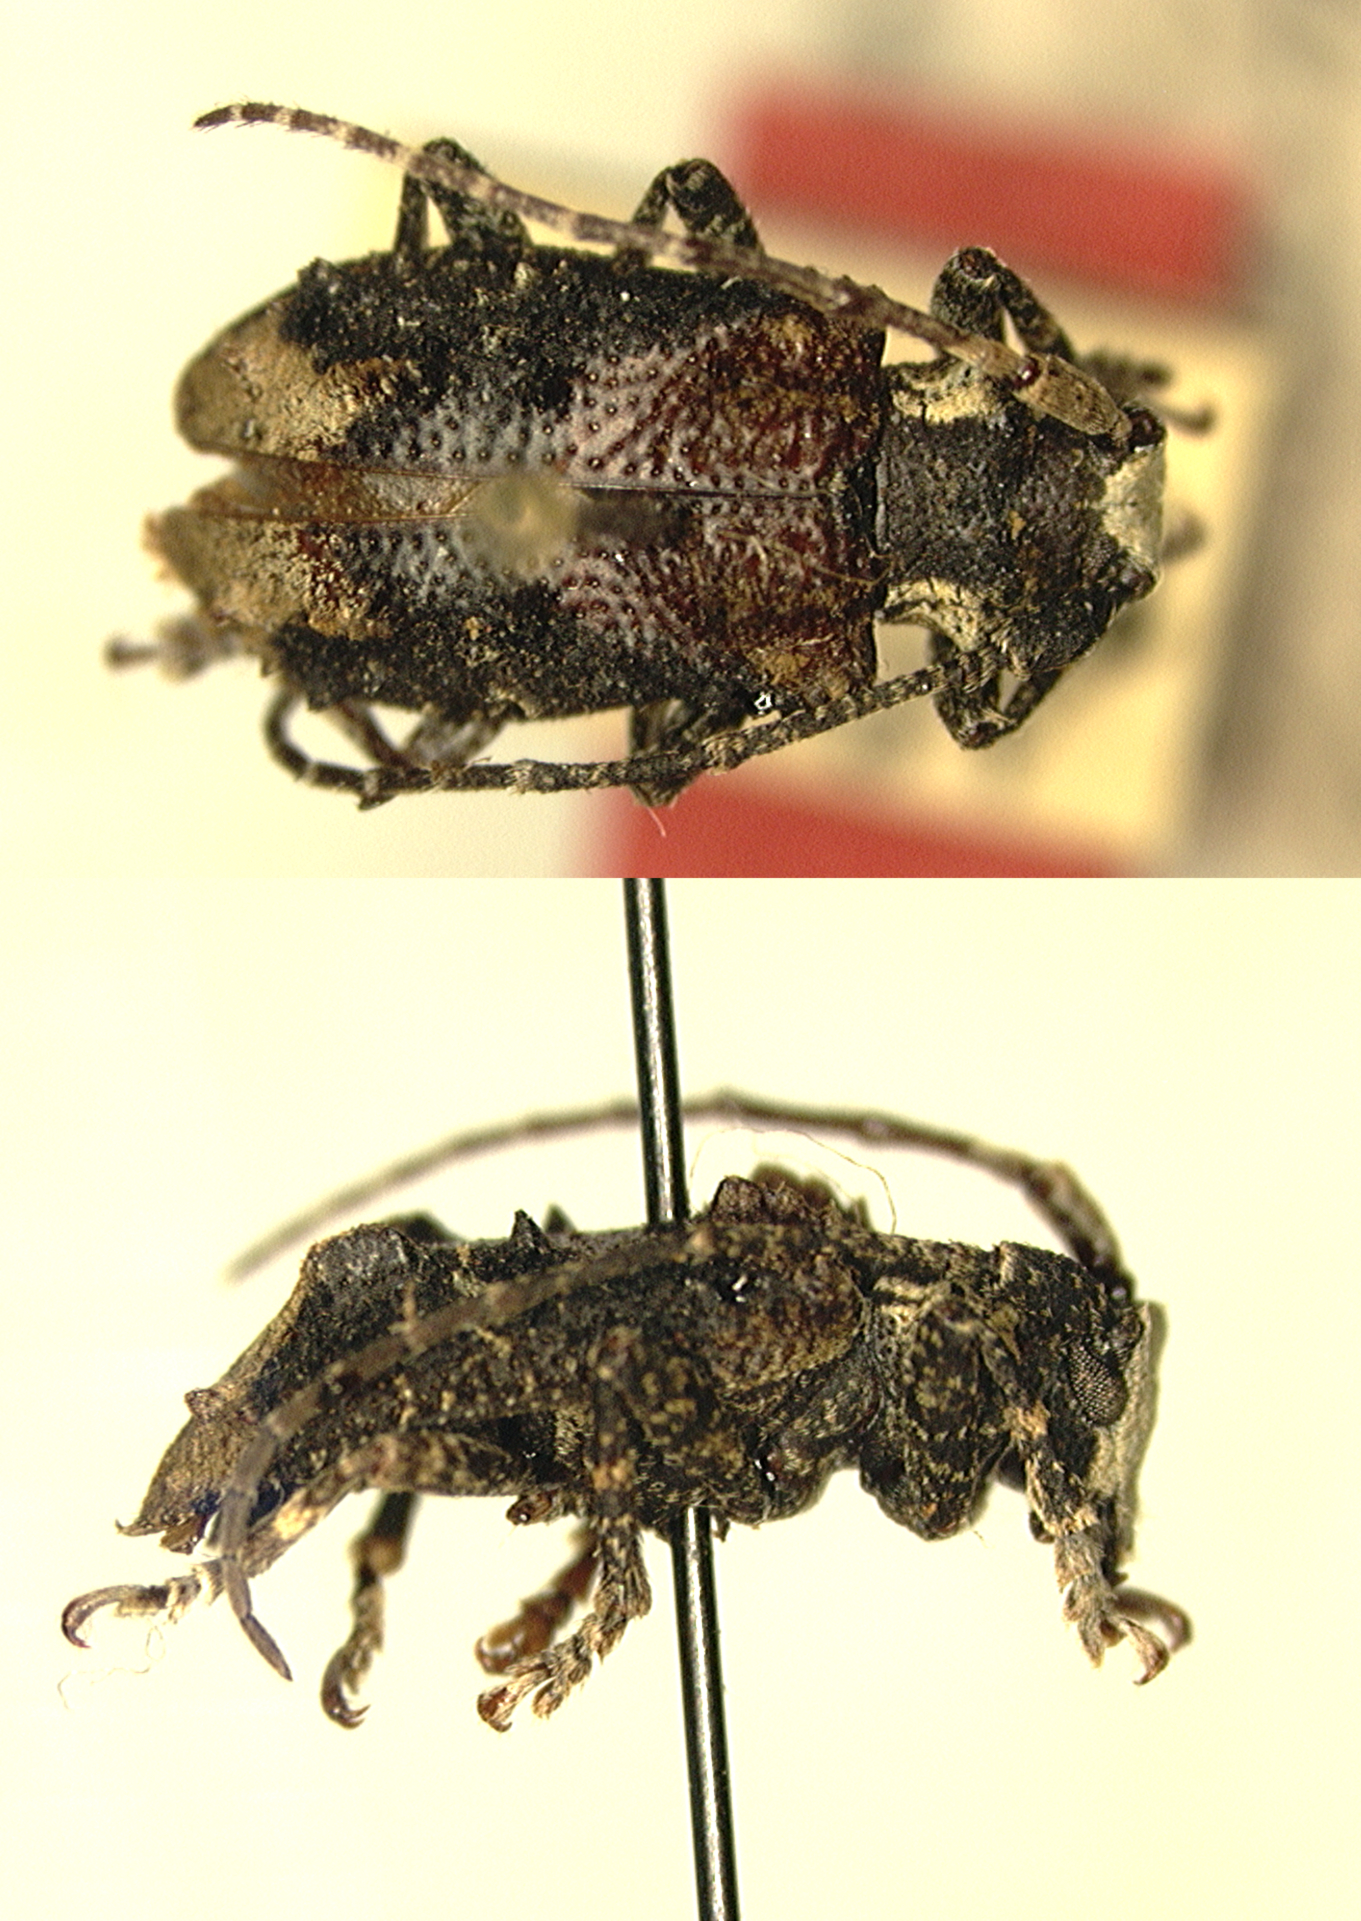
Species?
Mimocorus quadricristatus
